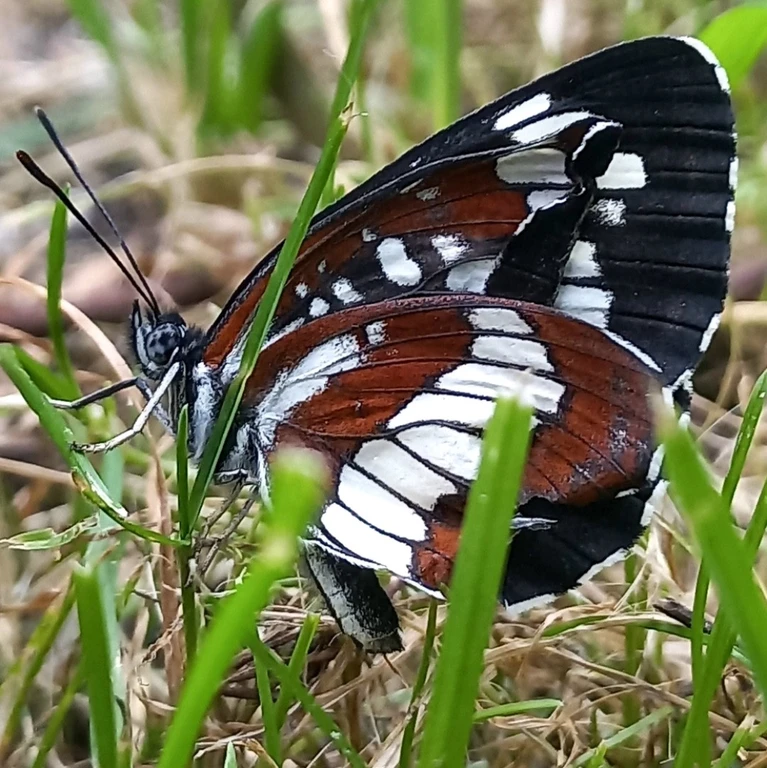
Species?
Neptis rivularis
